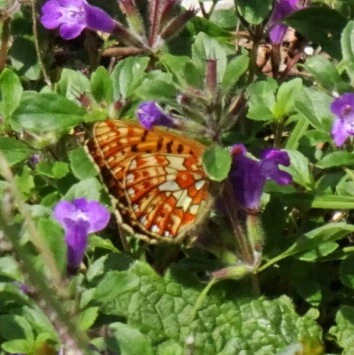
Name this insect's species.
Boloria euphrosyne (also Clossiana euphrosyne)
